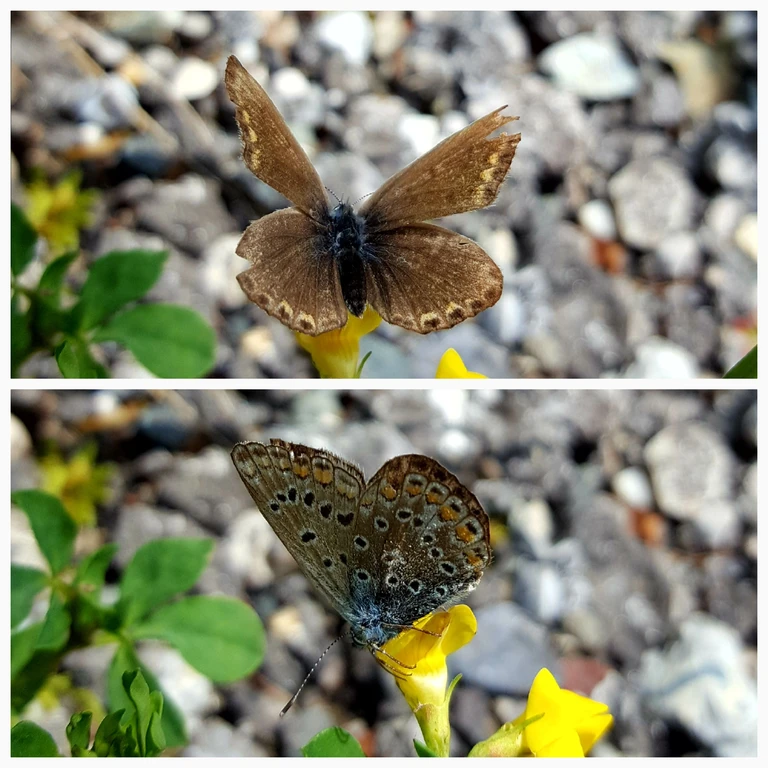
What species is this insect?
Polyommatus icarus
